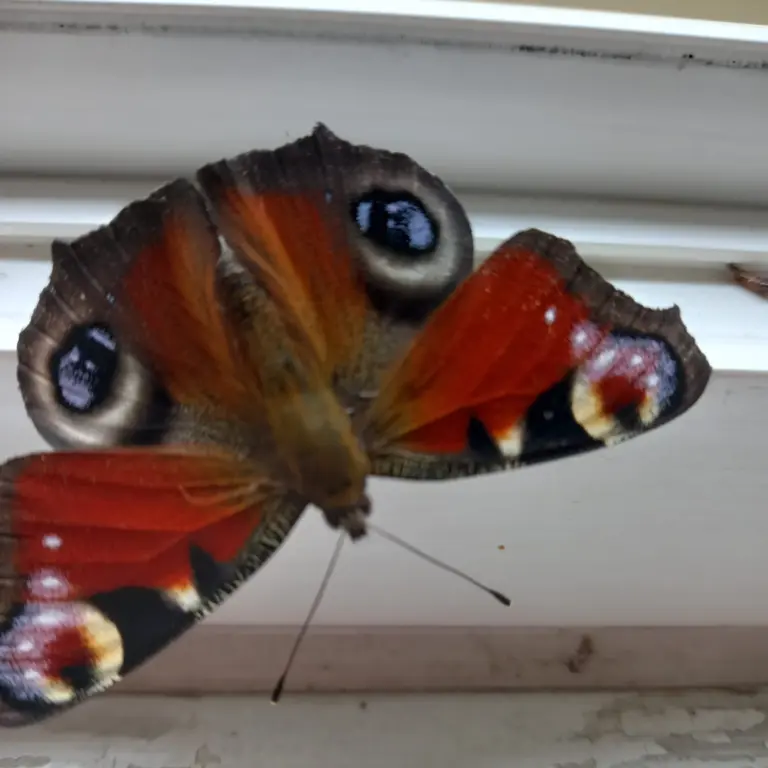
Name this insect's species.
Aglais io
